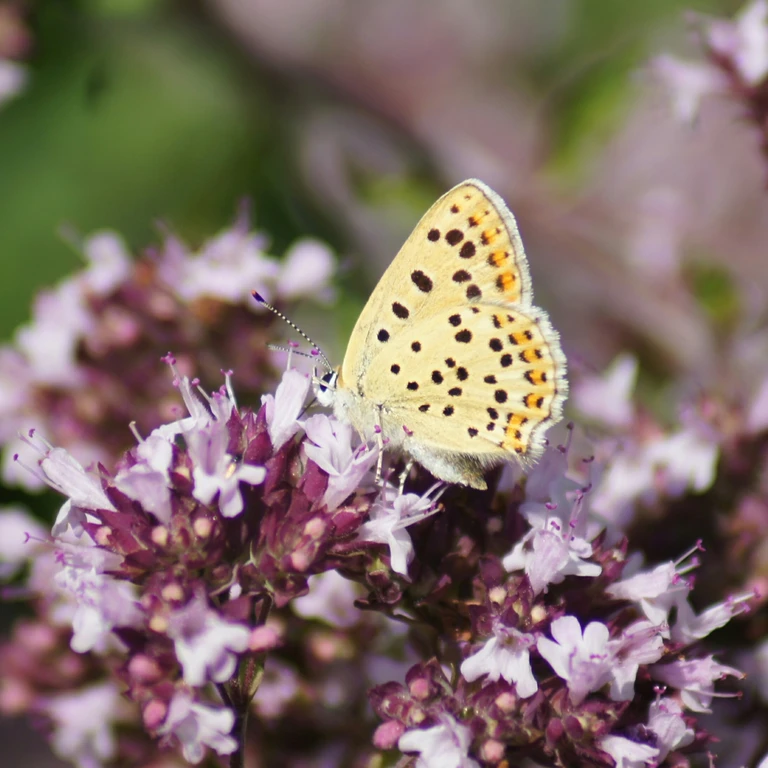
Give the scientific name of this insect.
Lycaena tityrus (also Loweia tityrus)
